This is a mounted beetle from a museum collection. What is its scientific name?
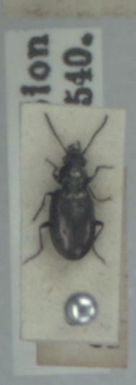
Bembidion bipunctatum
